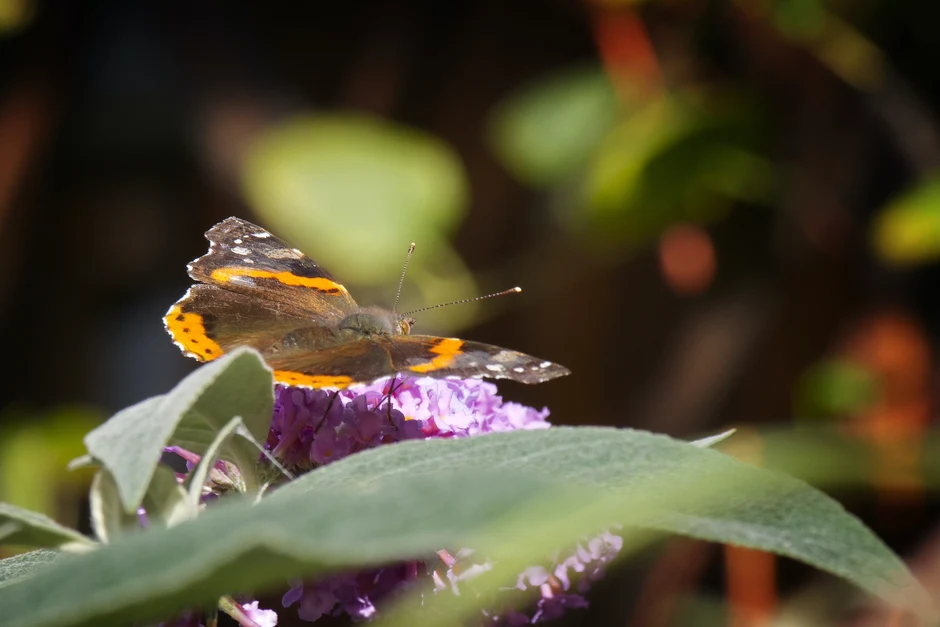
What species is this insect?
Vanessa atalanta
